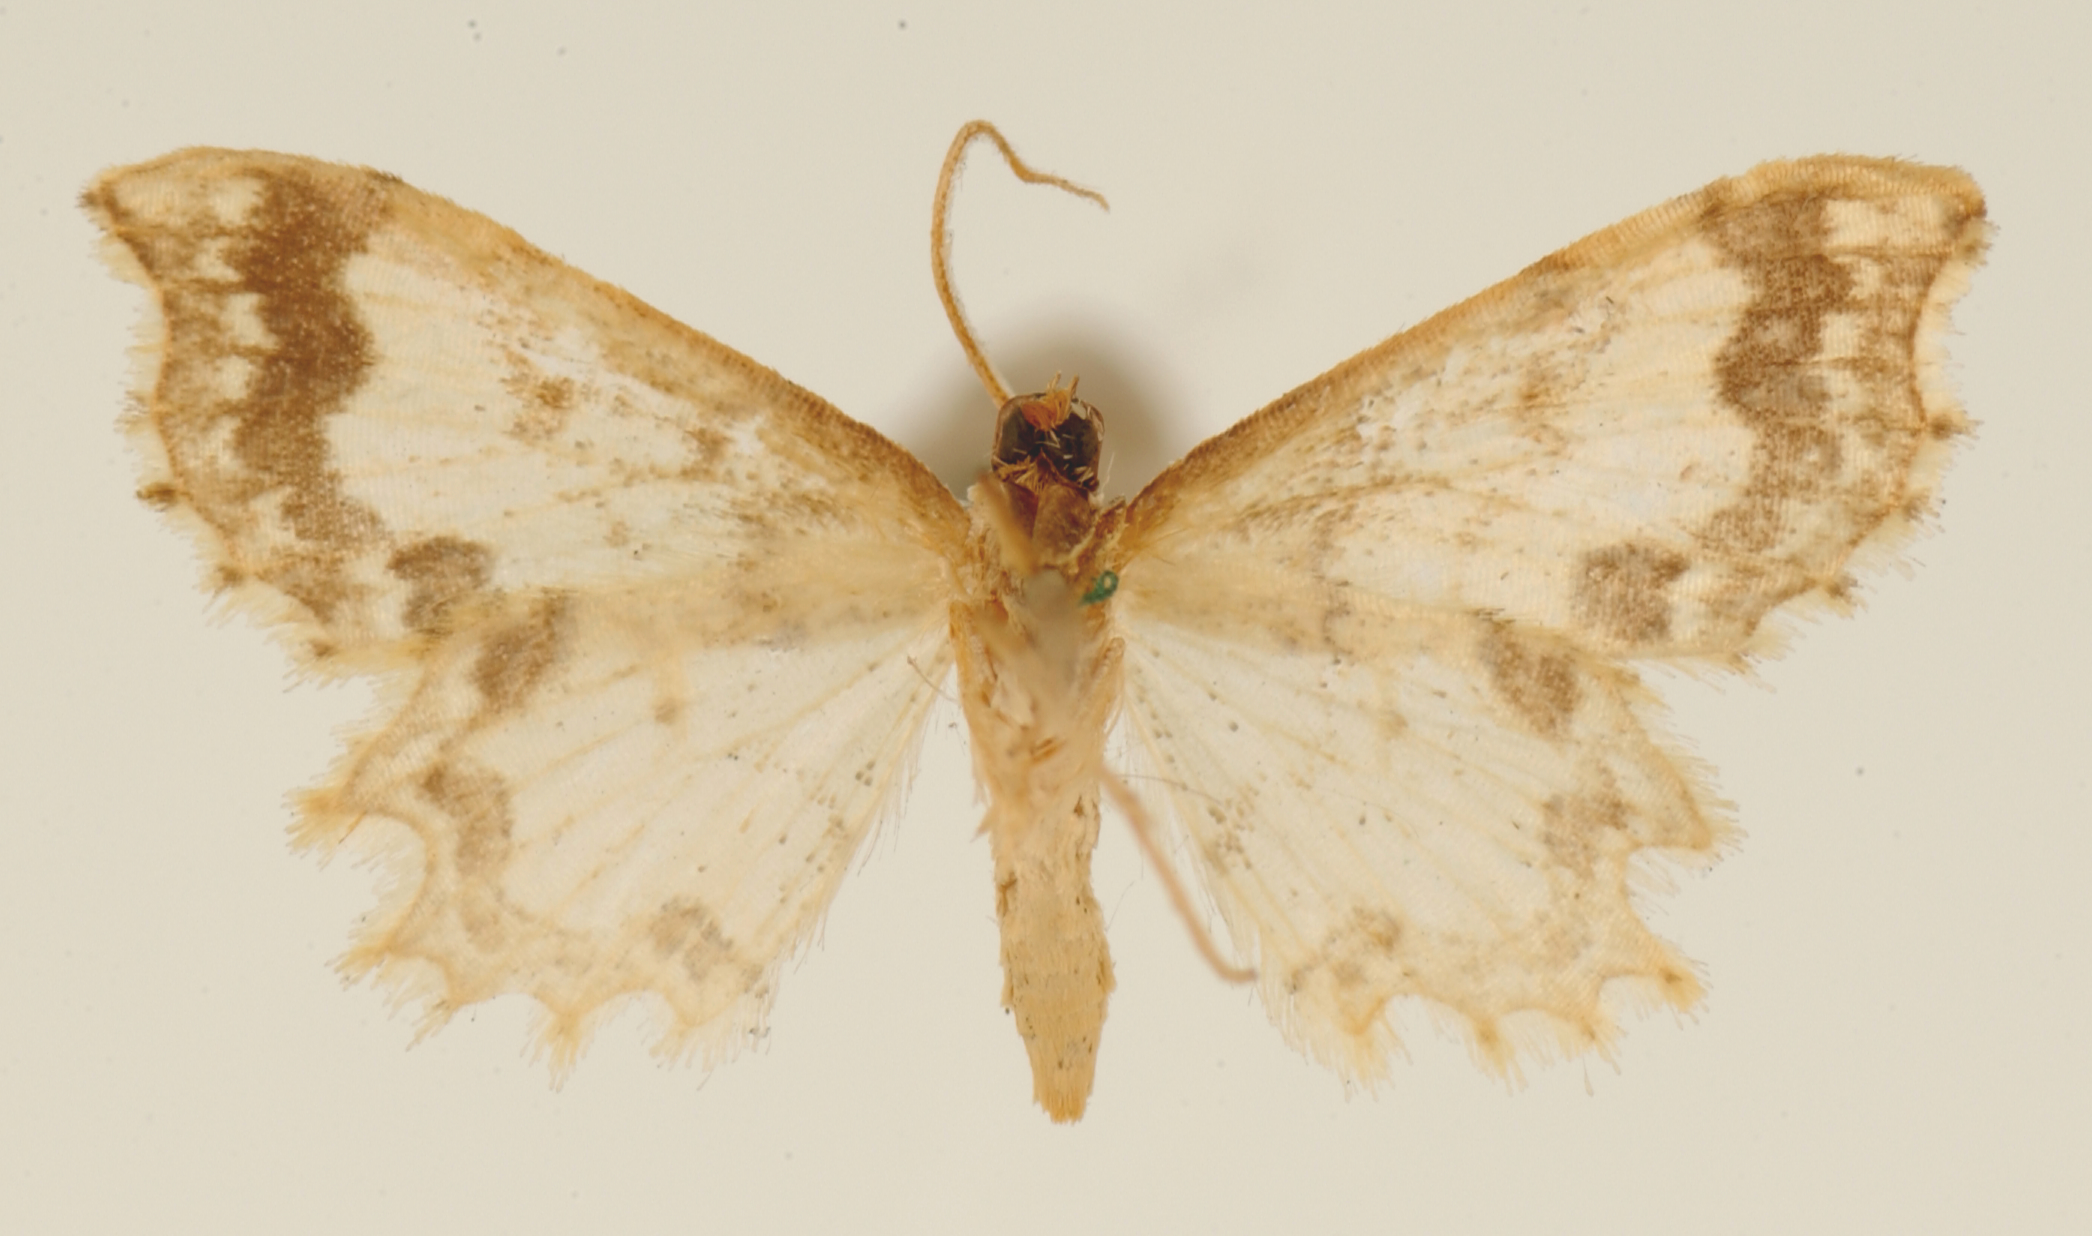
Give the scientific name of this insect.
Zeuctoneura derosa
